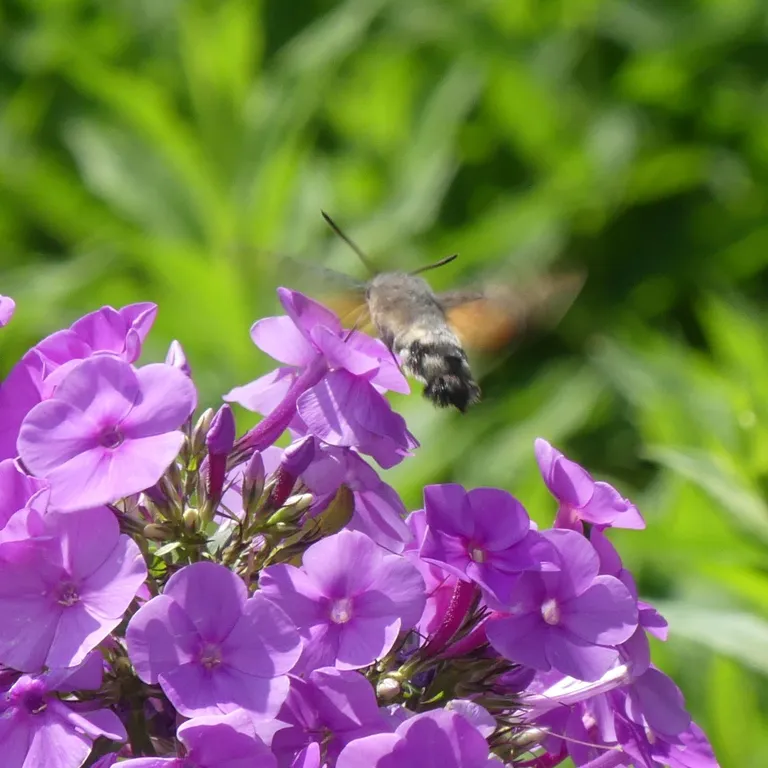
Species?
Macroglossum stellatarum
